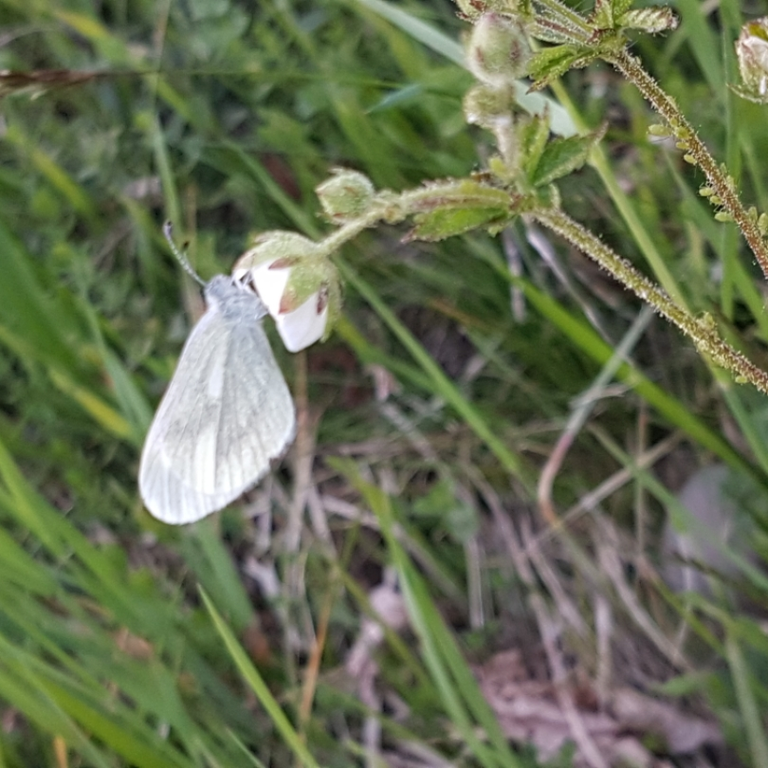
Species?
Leptidea sinapis/juvernica
